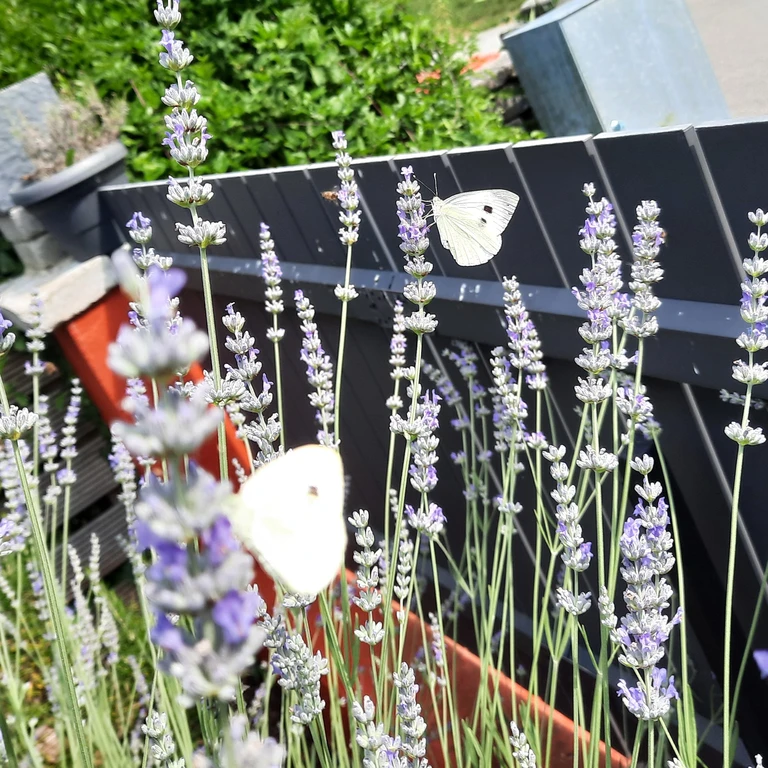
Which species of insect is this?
Pieris brassicae
